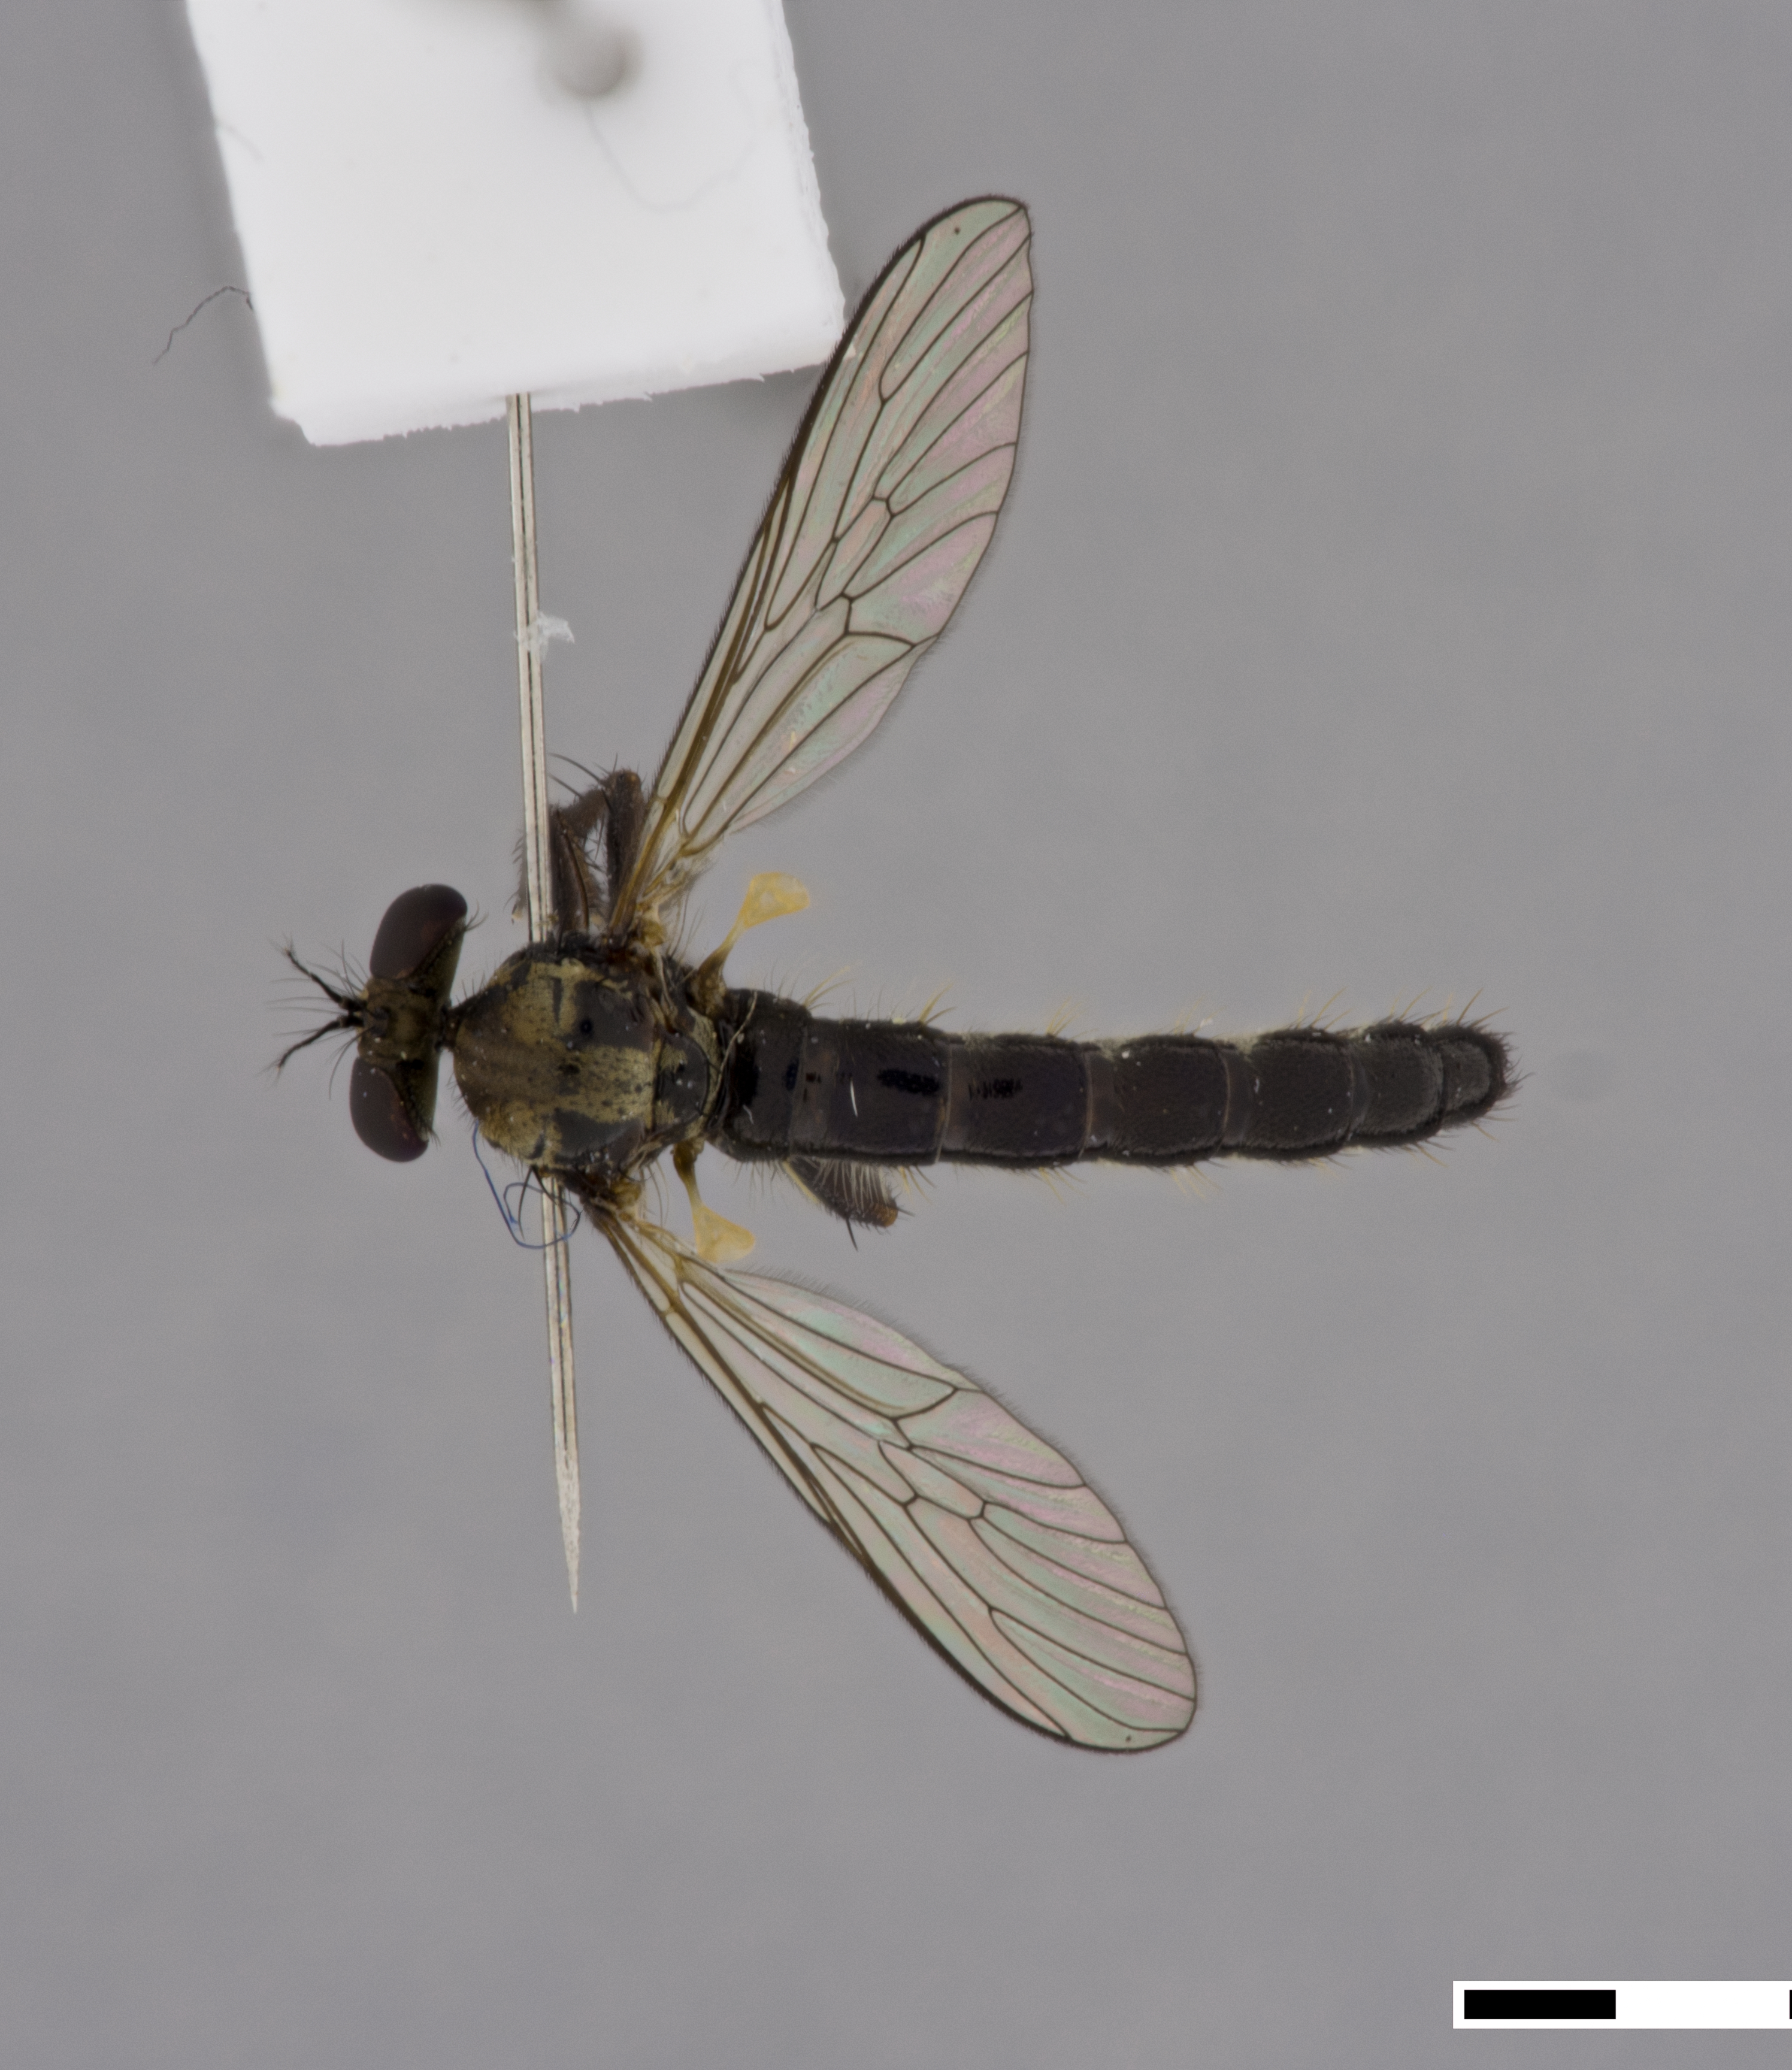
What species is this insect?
Oligopogon penicillatus
